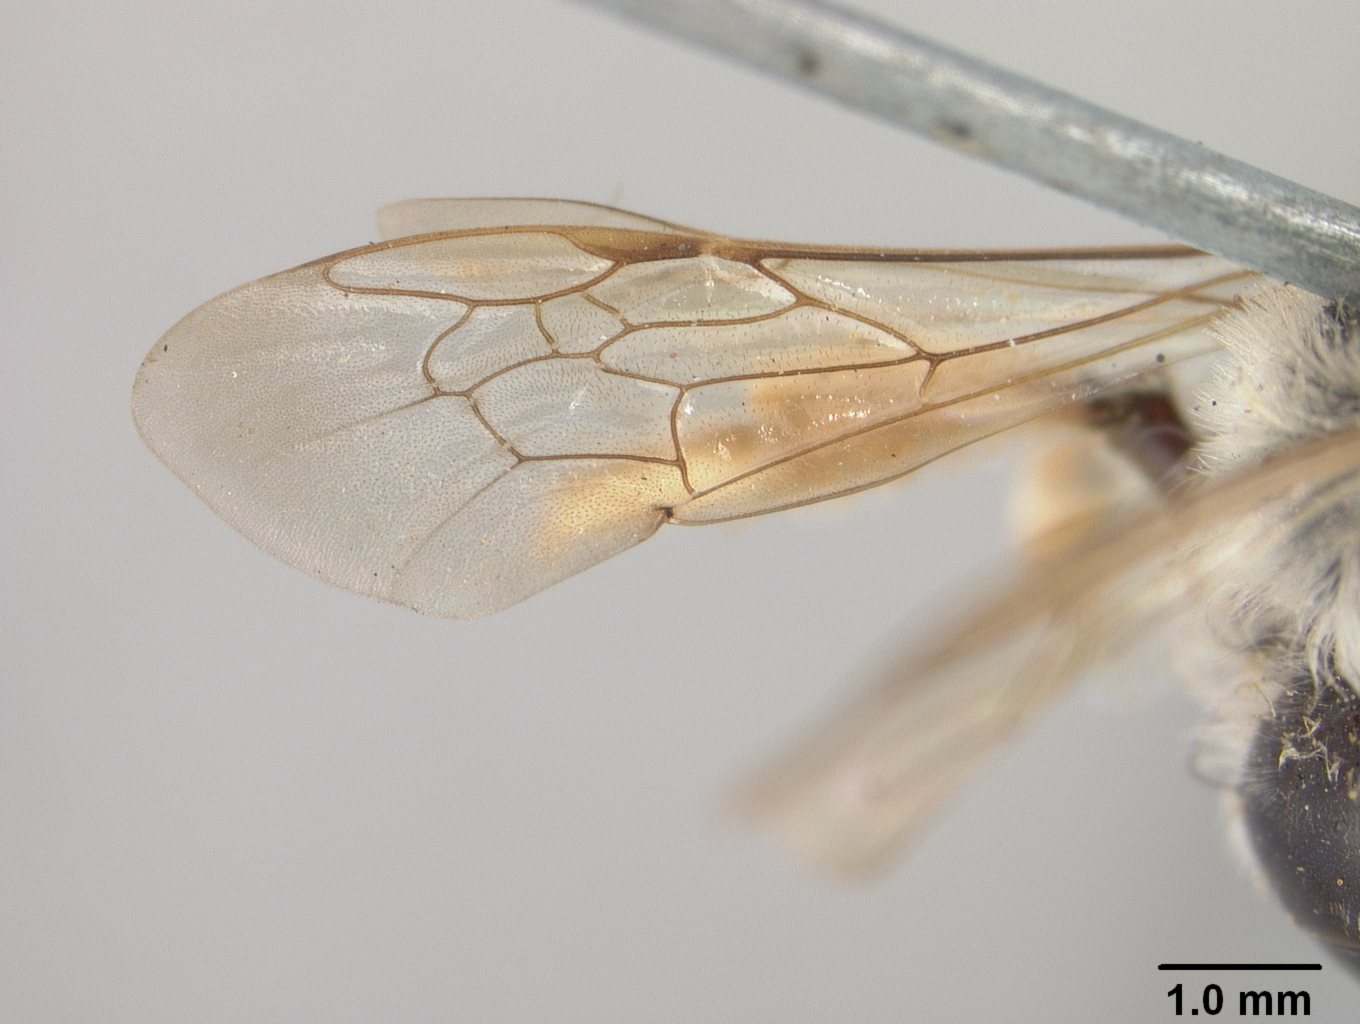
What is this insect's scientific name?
Andrena prunifloris
